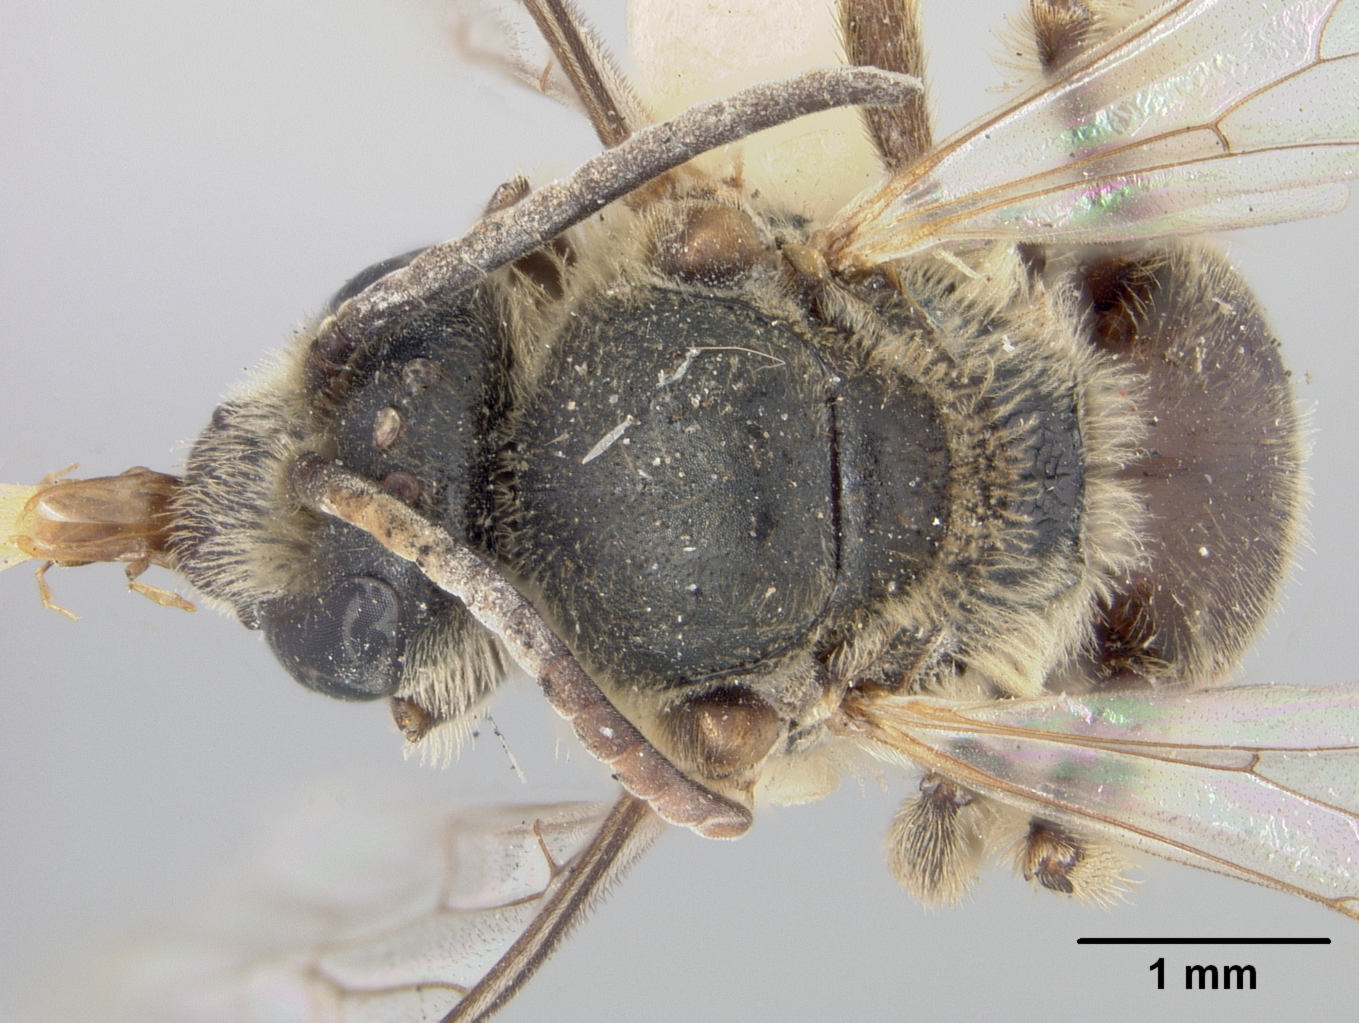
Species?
Halictus robbii
